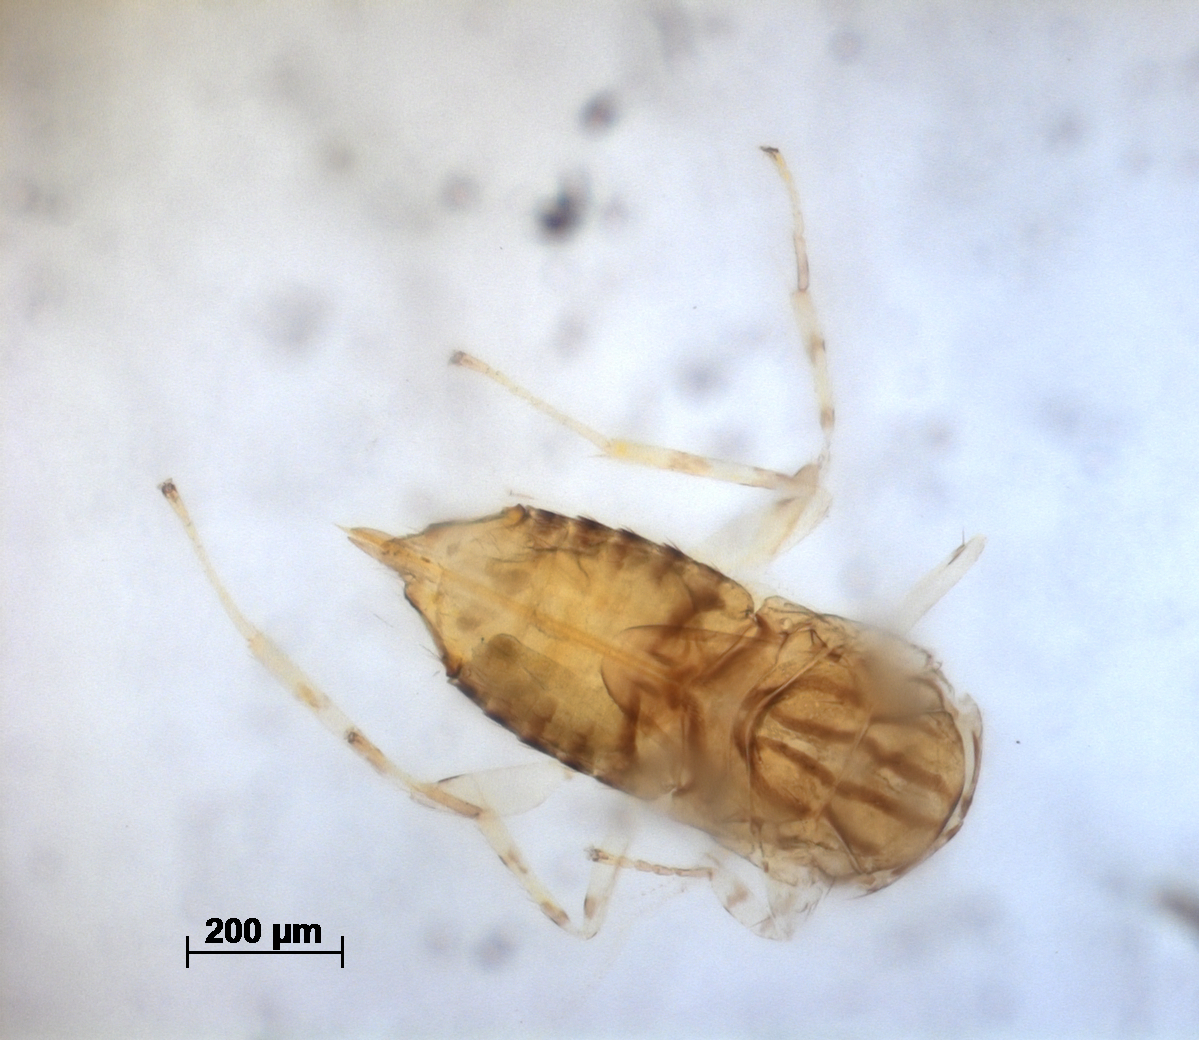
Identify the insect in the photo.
Paraphytis vittata
